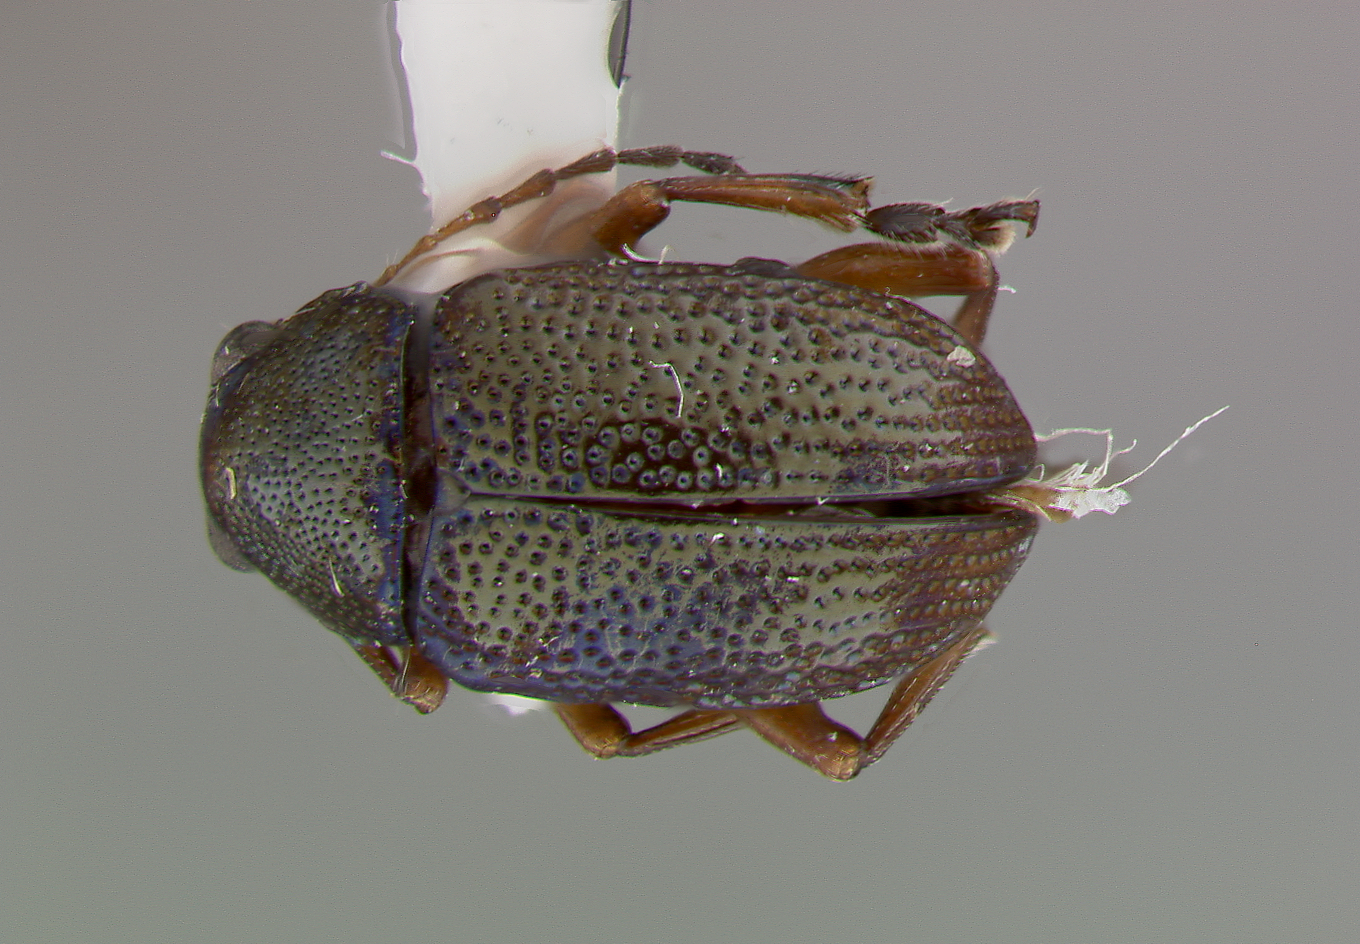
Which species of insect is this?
Colaspis luciae
